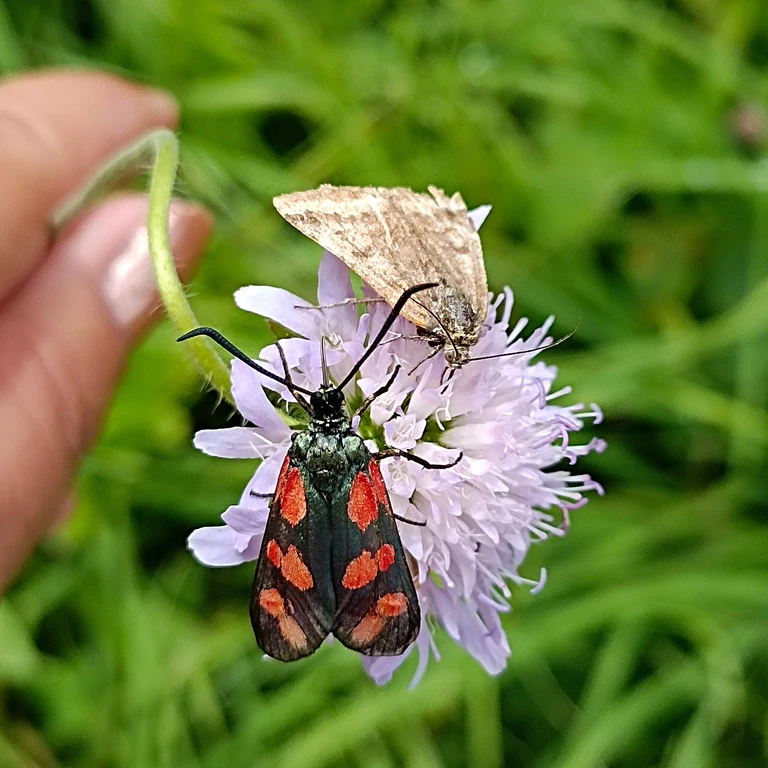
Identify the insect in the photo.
Euclidia glyphica
